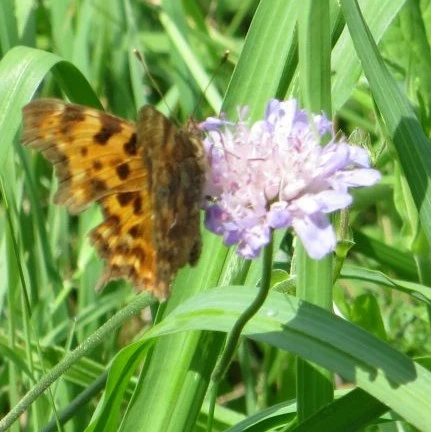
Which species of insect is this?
Polygonia c-album
